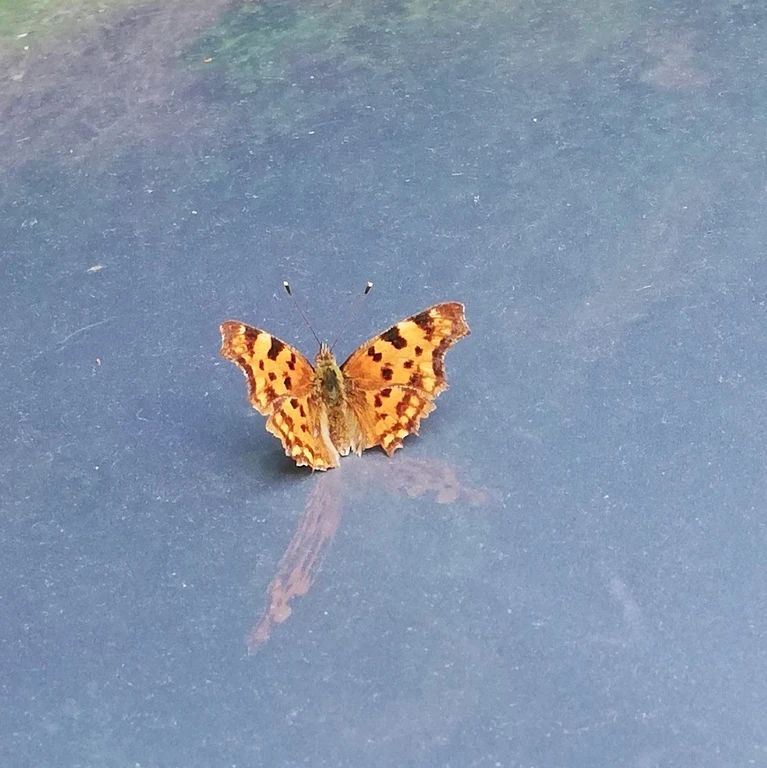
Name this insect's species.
Polygonia c-album
